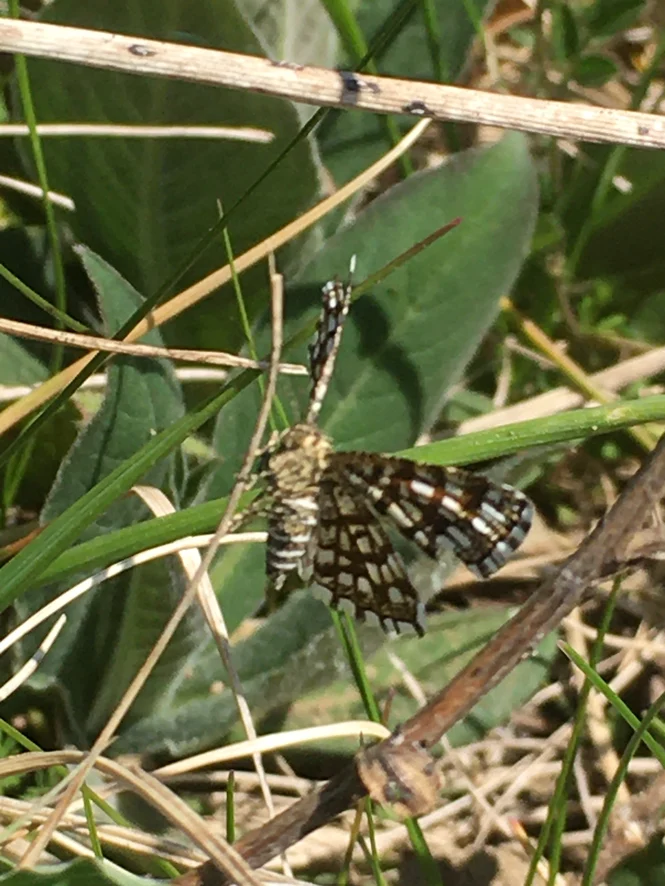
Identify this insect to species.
Chiasmia clathrata
